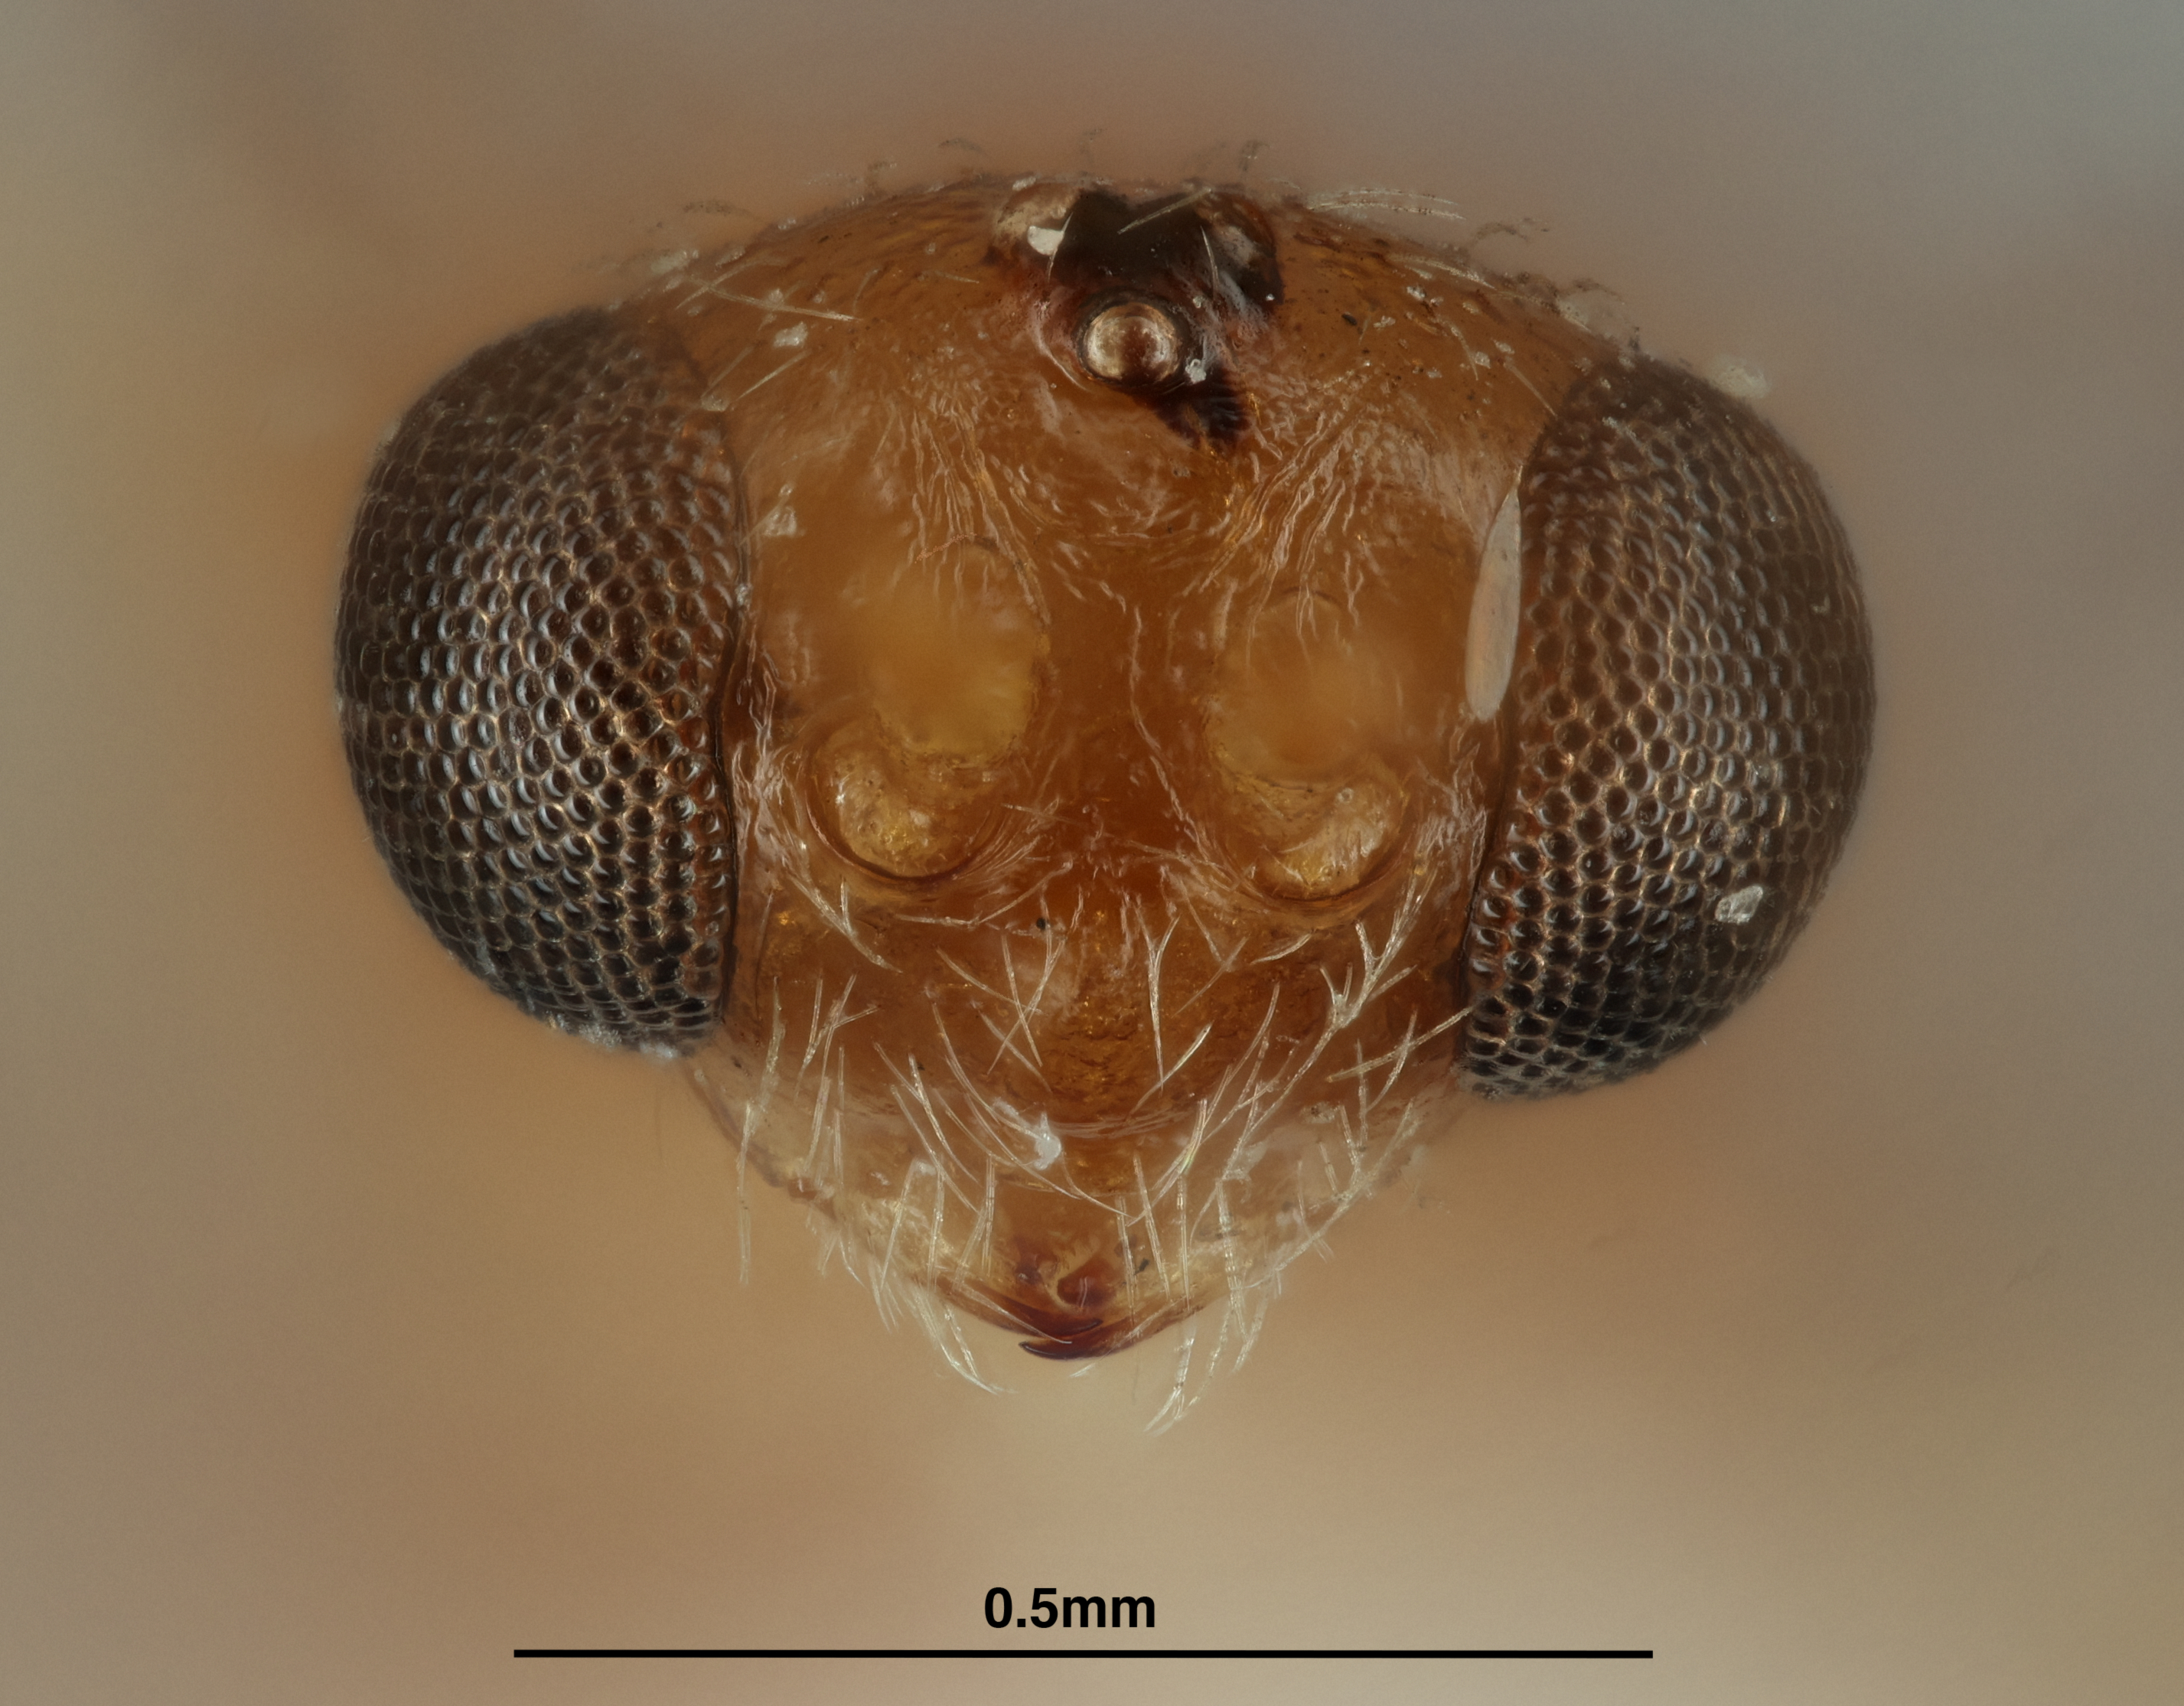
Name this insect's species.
Pentatermus carinatus
